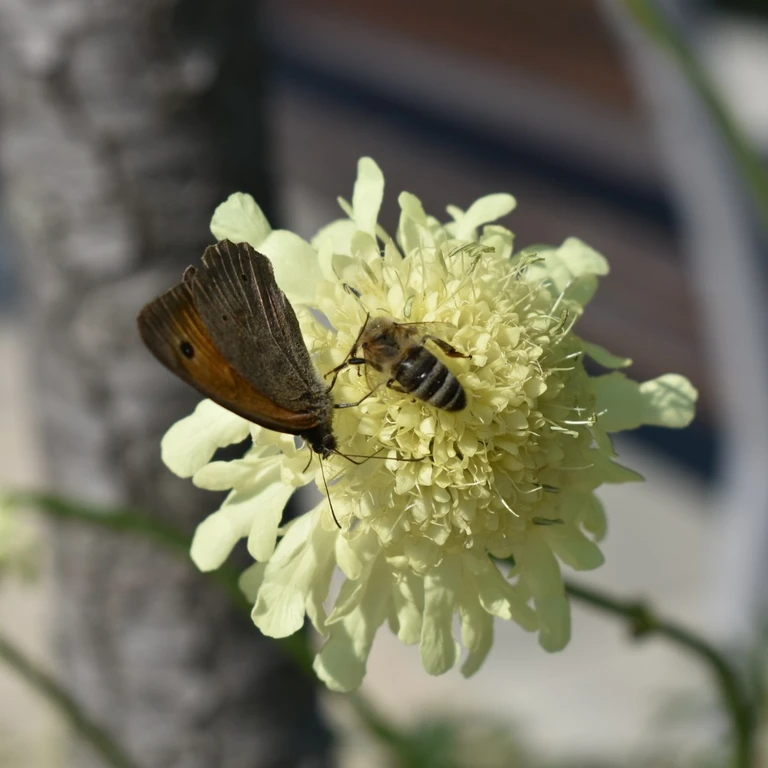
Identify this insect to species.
Maniola jurtina
